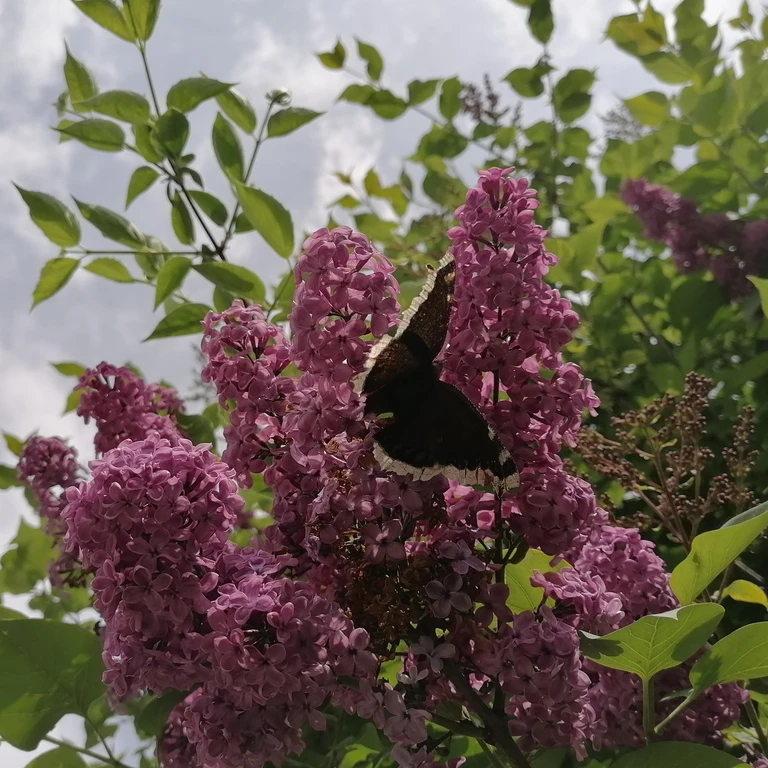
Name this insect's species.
Nymphalis antiopa
